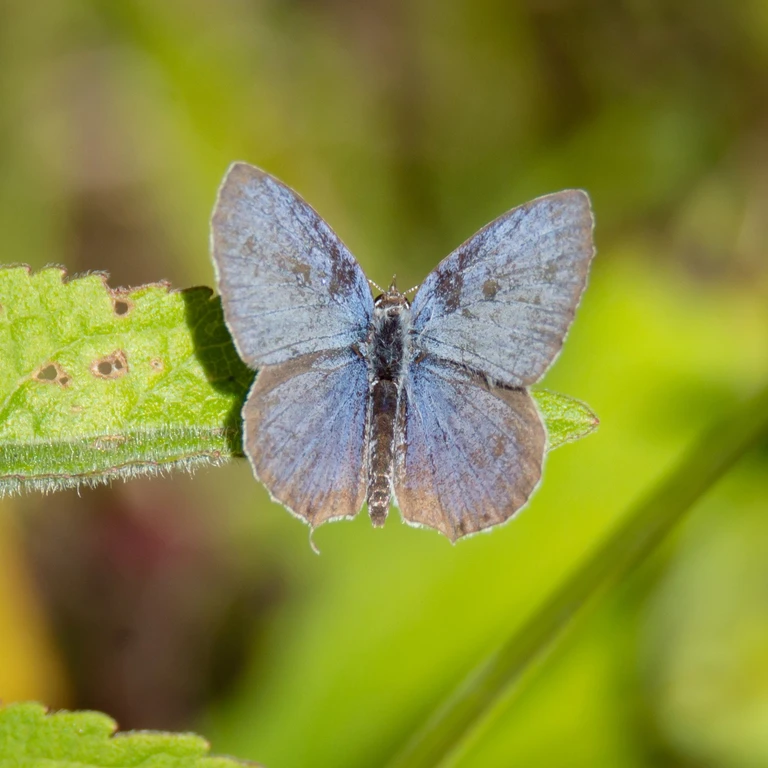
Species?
Cupido argiades (also Elkalyce argiades)
